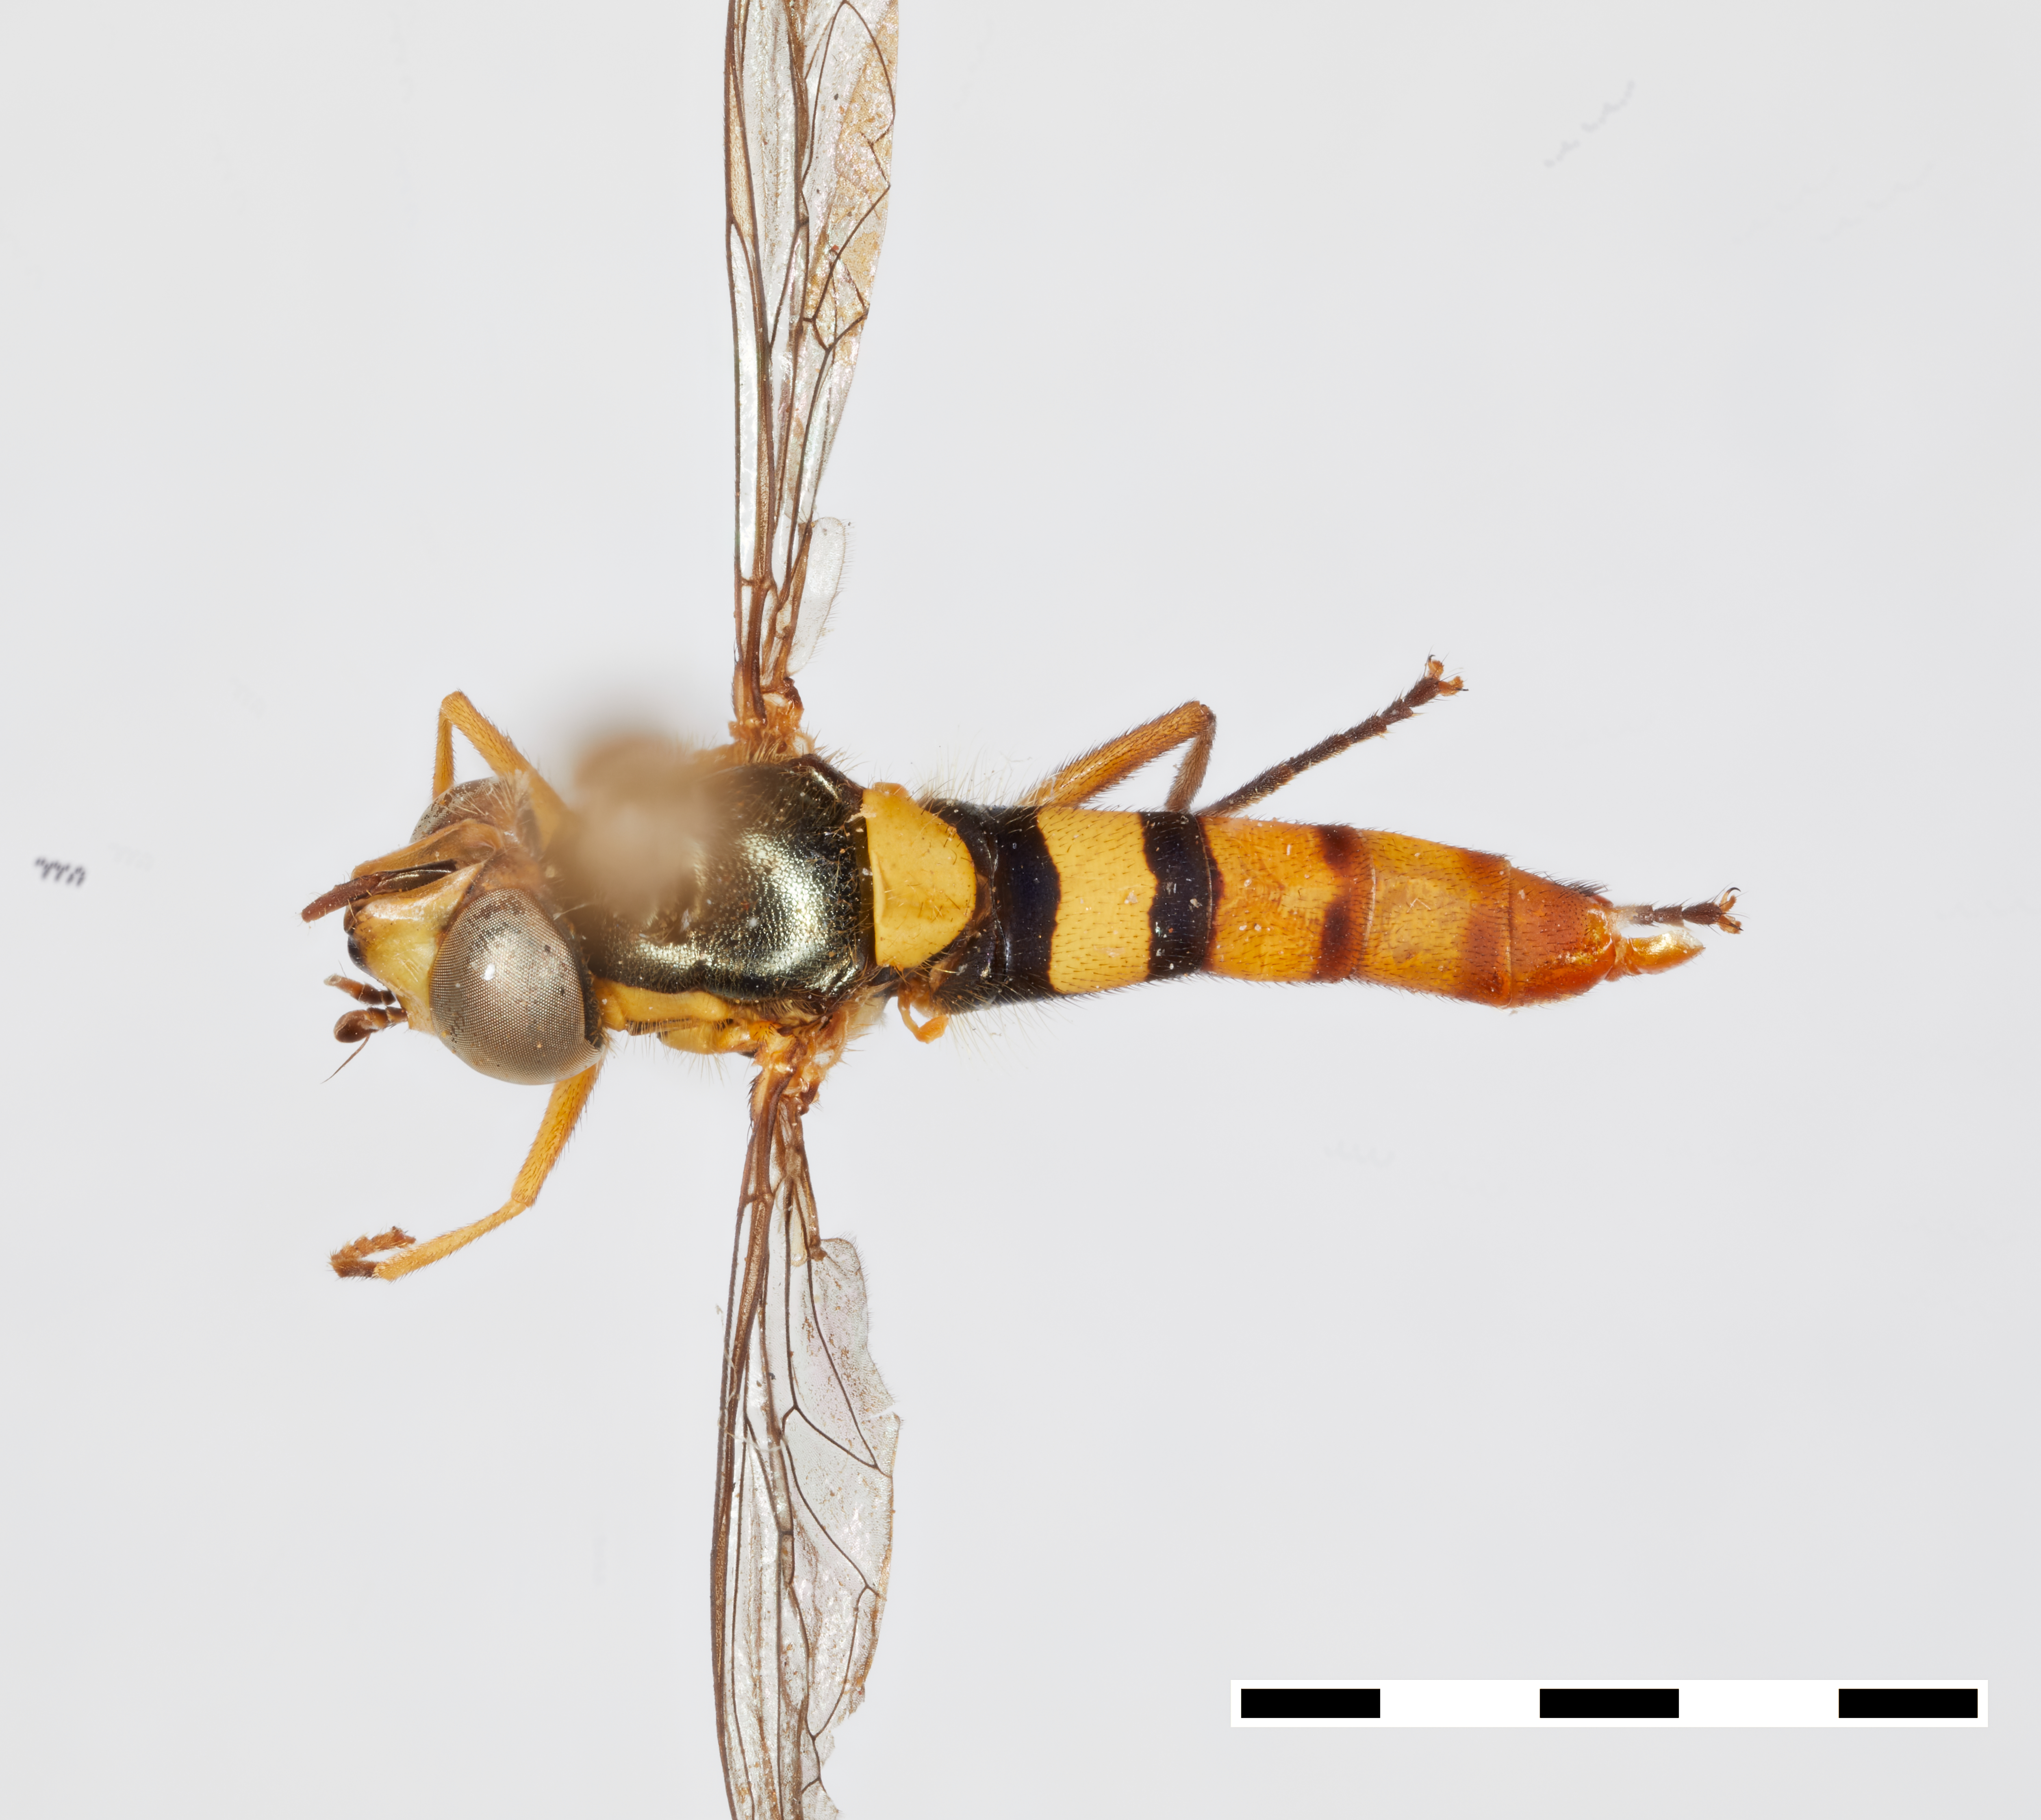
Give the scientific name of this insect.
Sphaerophoria ladakhensis
